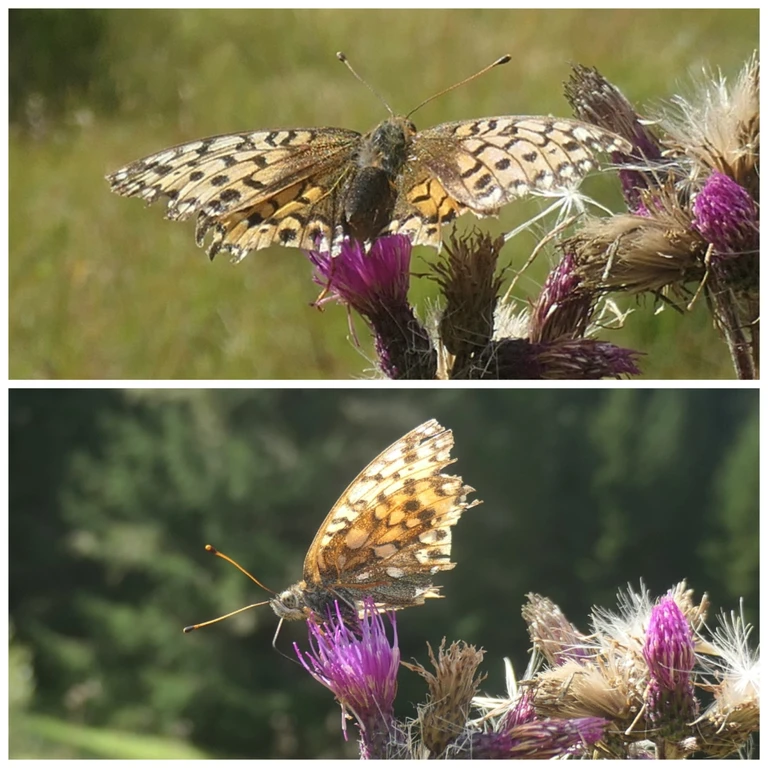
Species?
Speyeria aglaja
